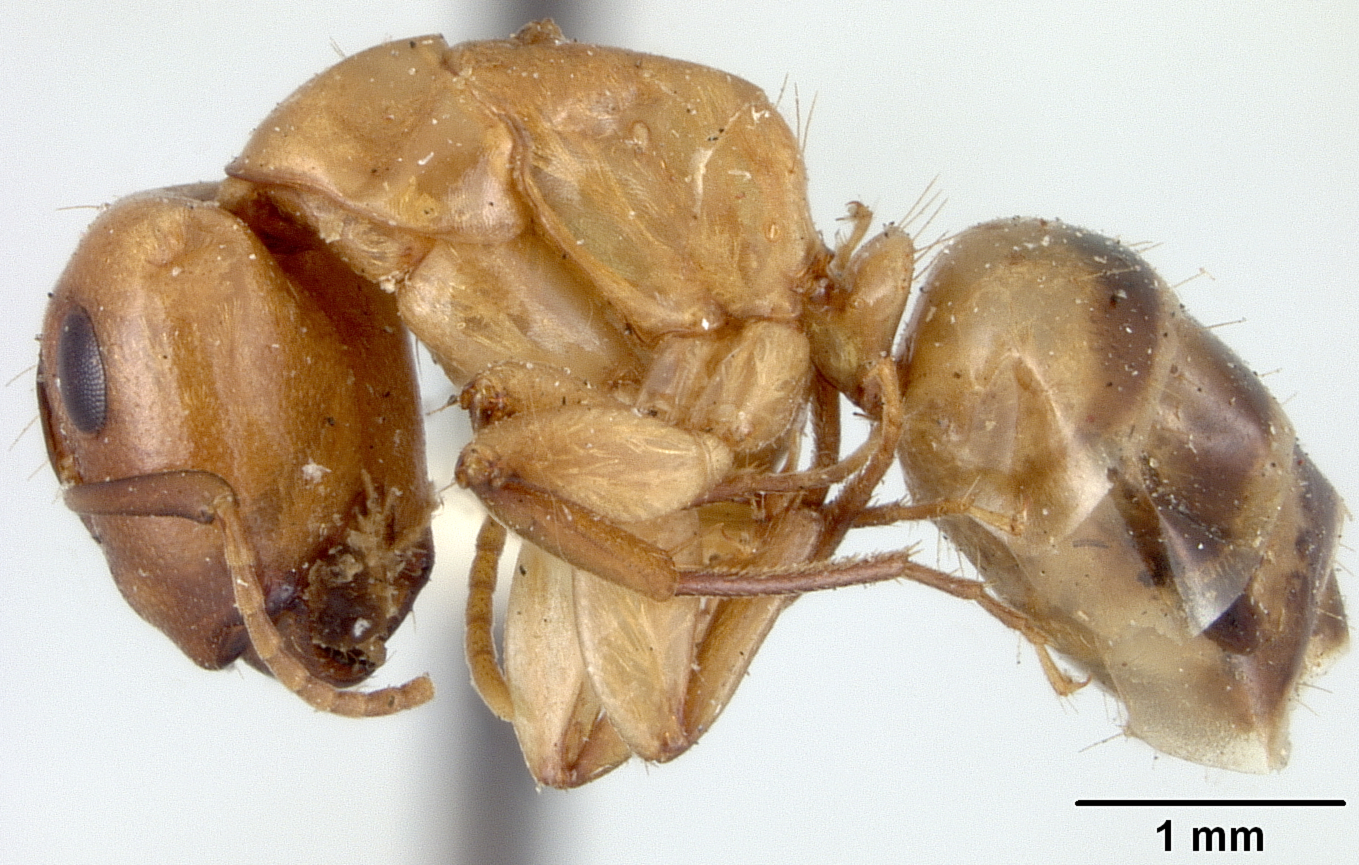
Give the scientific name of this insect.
Camponotus macilentus
